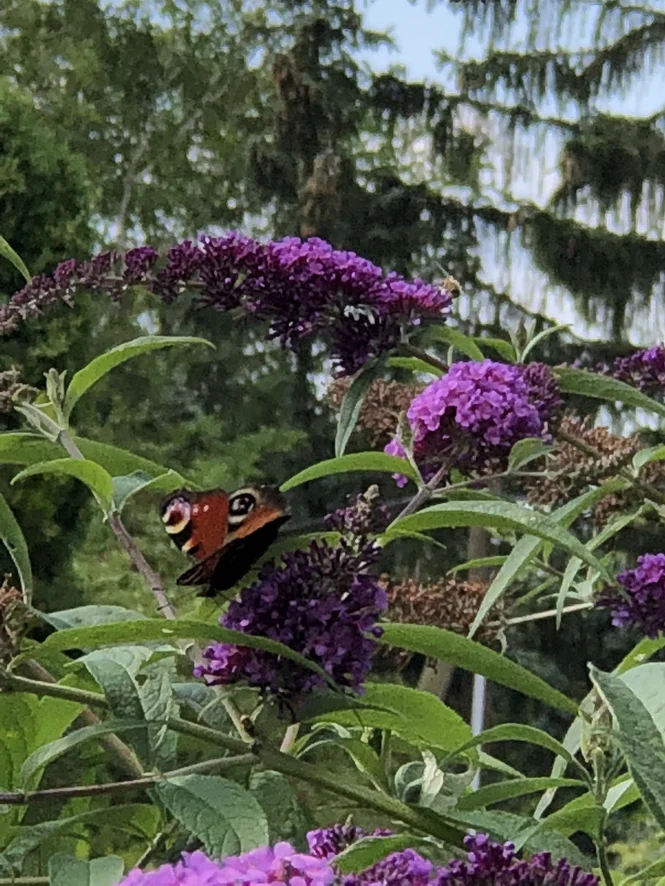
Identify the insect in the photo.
Aglais io
